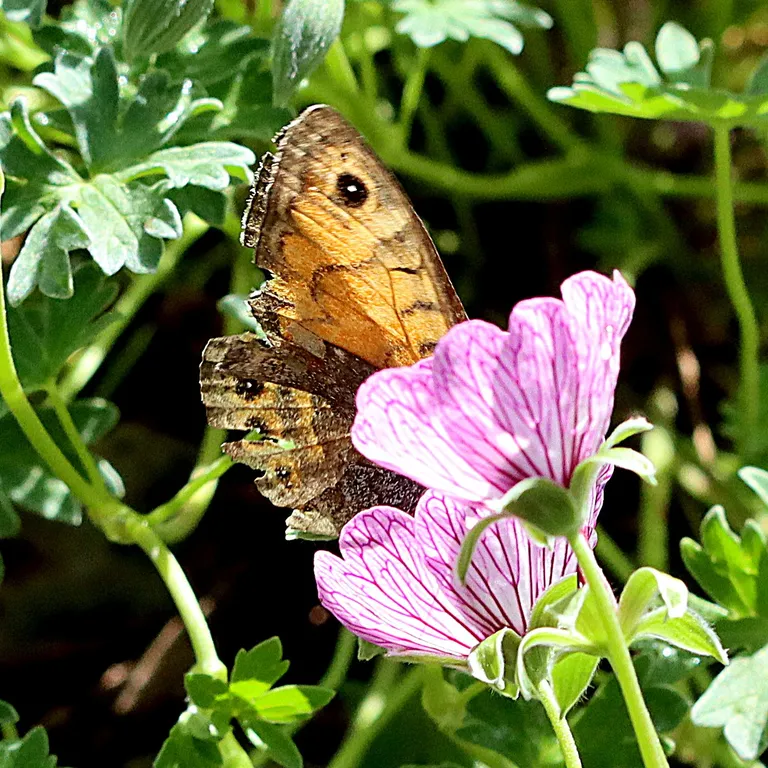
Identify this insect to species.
Lasiommata megera (also Pararge megera)
